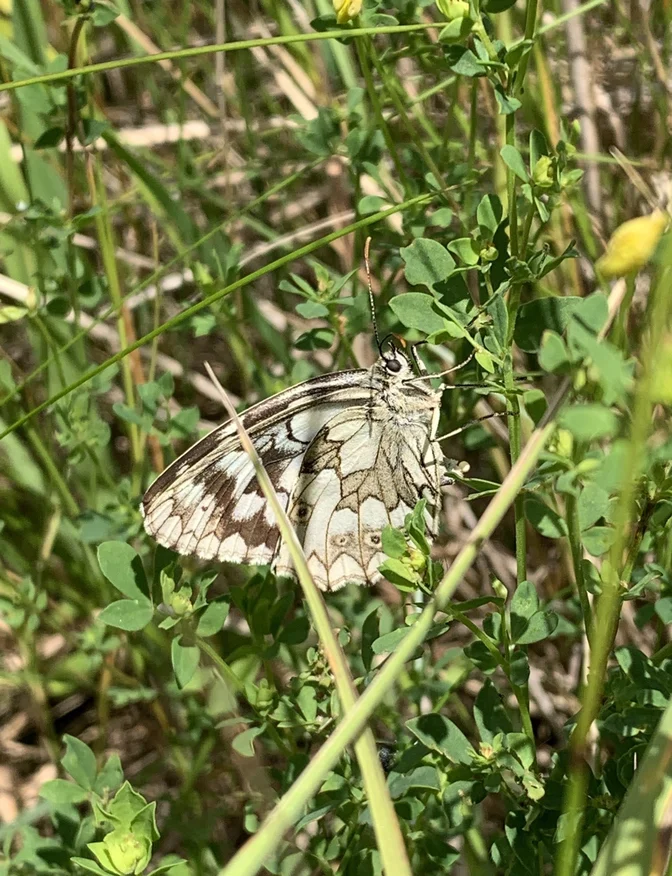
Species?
Melanargia galathea
